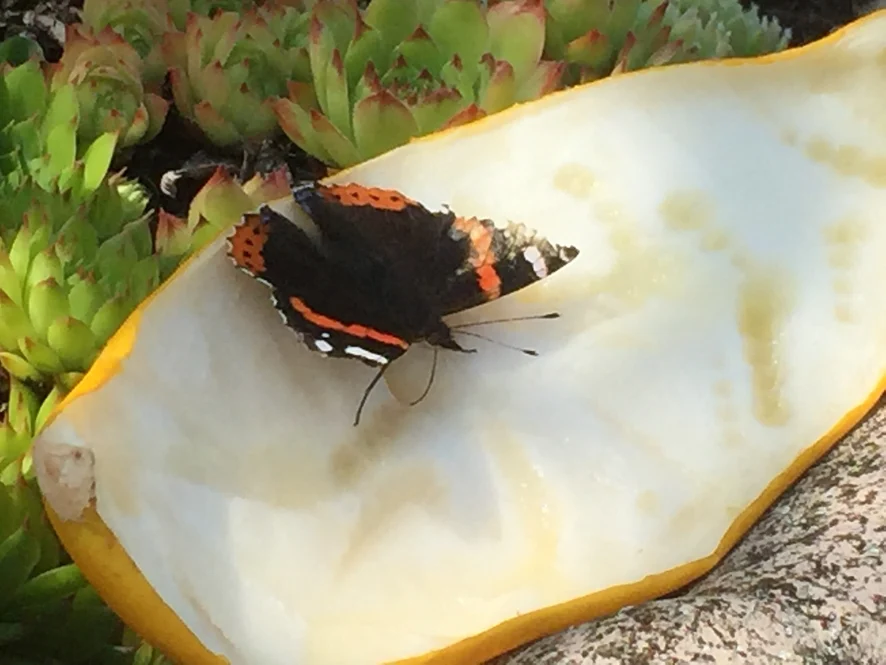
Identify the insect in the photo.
Vanessa atalanta
